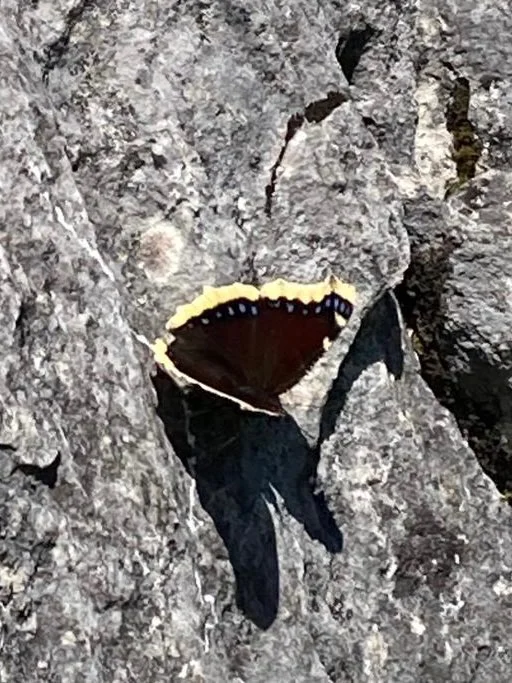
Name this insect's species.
Nymphalis antiopa
